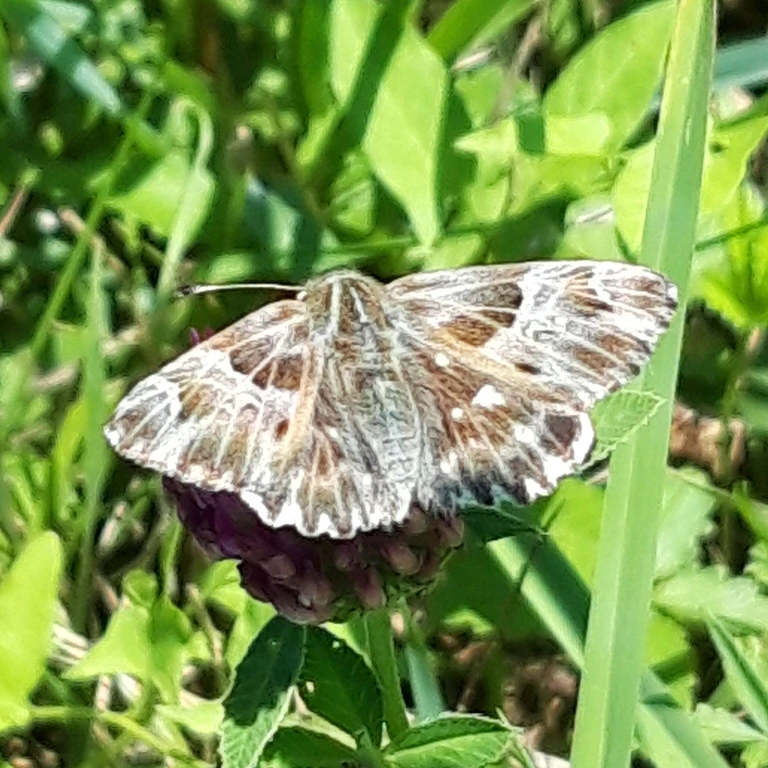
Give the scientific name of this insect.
Muschampia floccifera (also Carcharodus floccifera)
